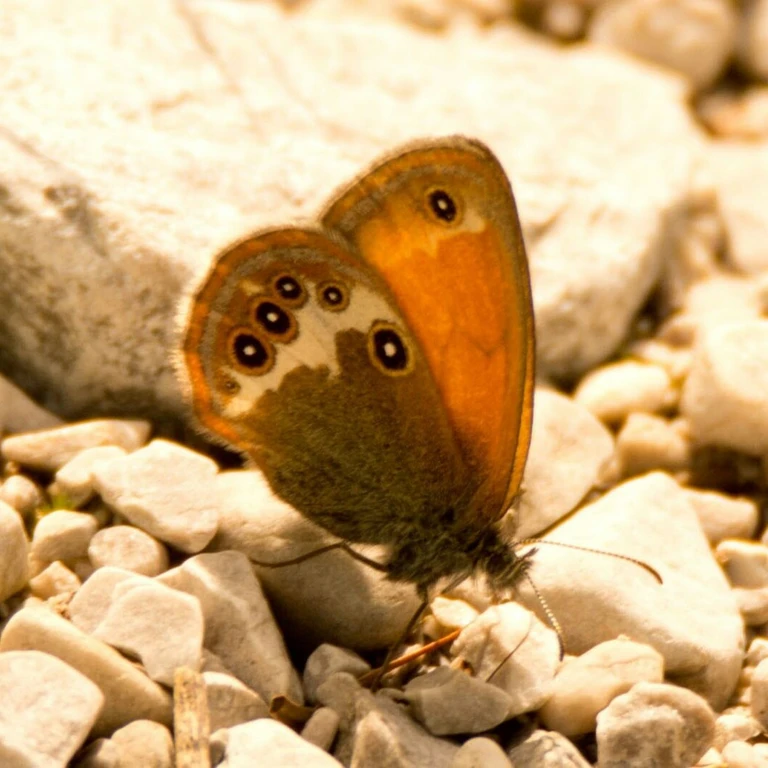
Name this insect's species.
Coenonympha arcania
